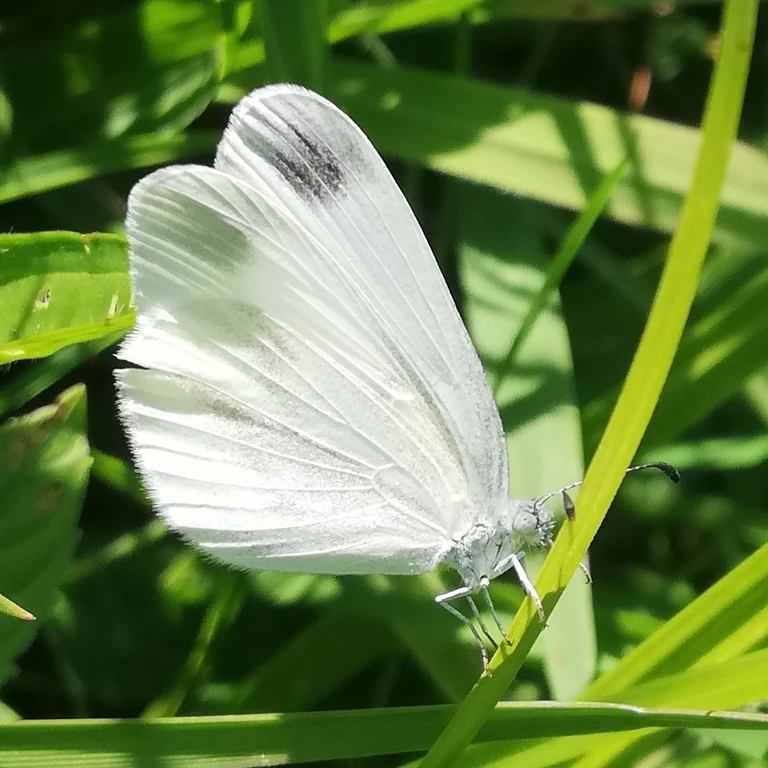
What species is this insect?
Leptidea sinapis/juvernica
